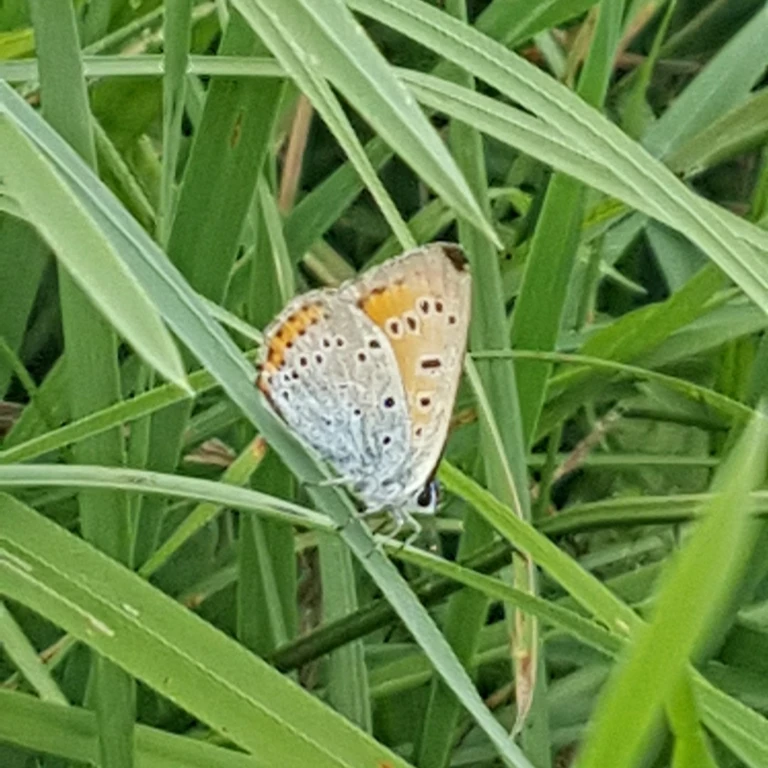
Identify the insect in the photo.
Lycaena dispar
